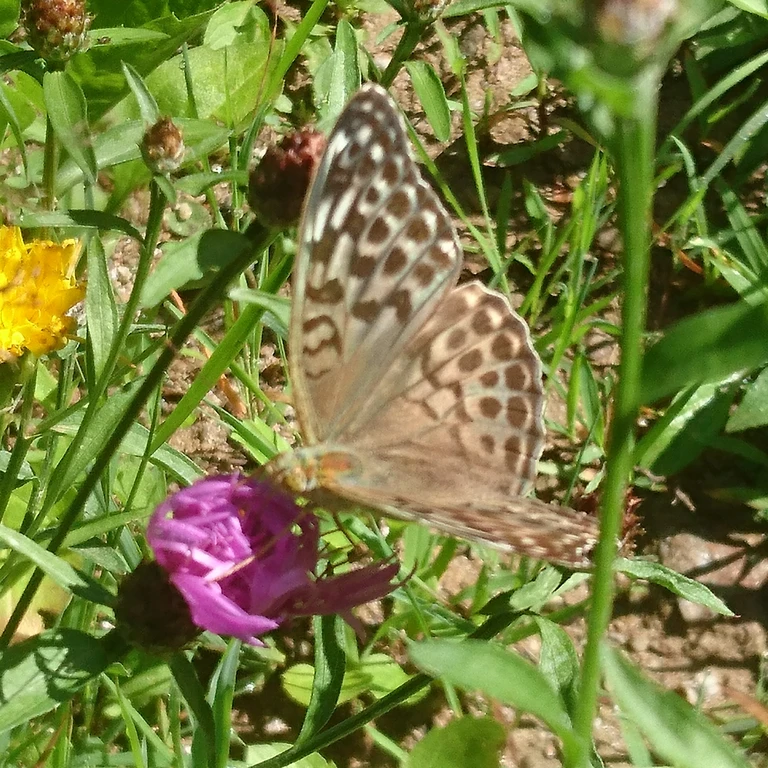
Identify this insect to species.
Argynnis paphia
